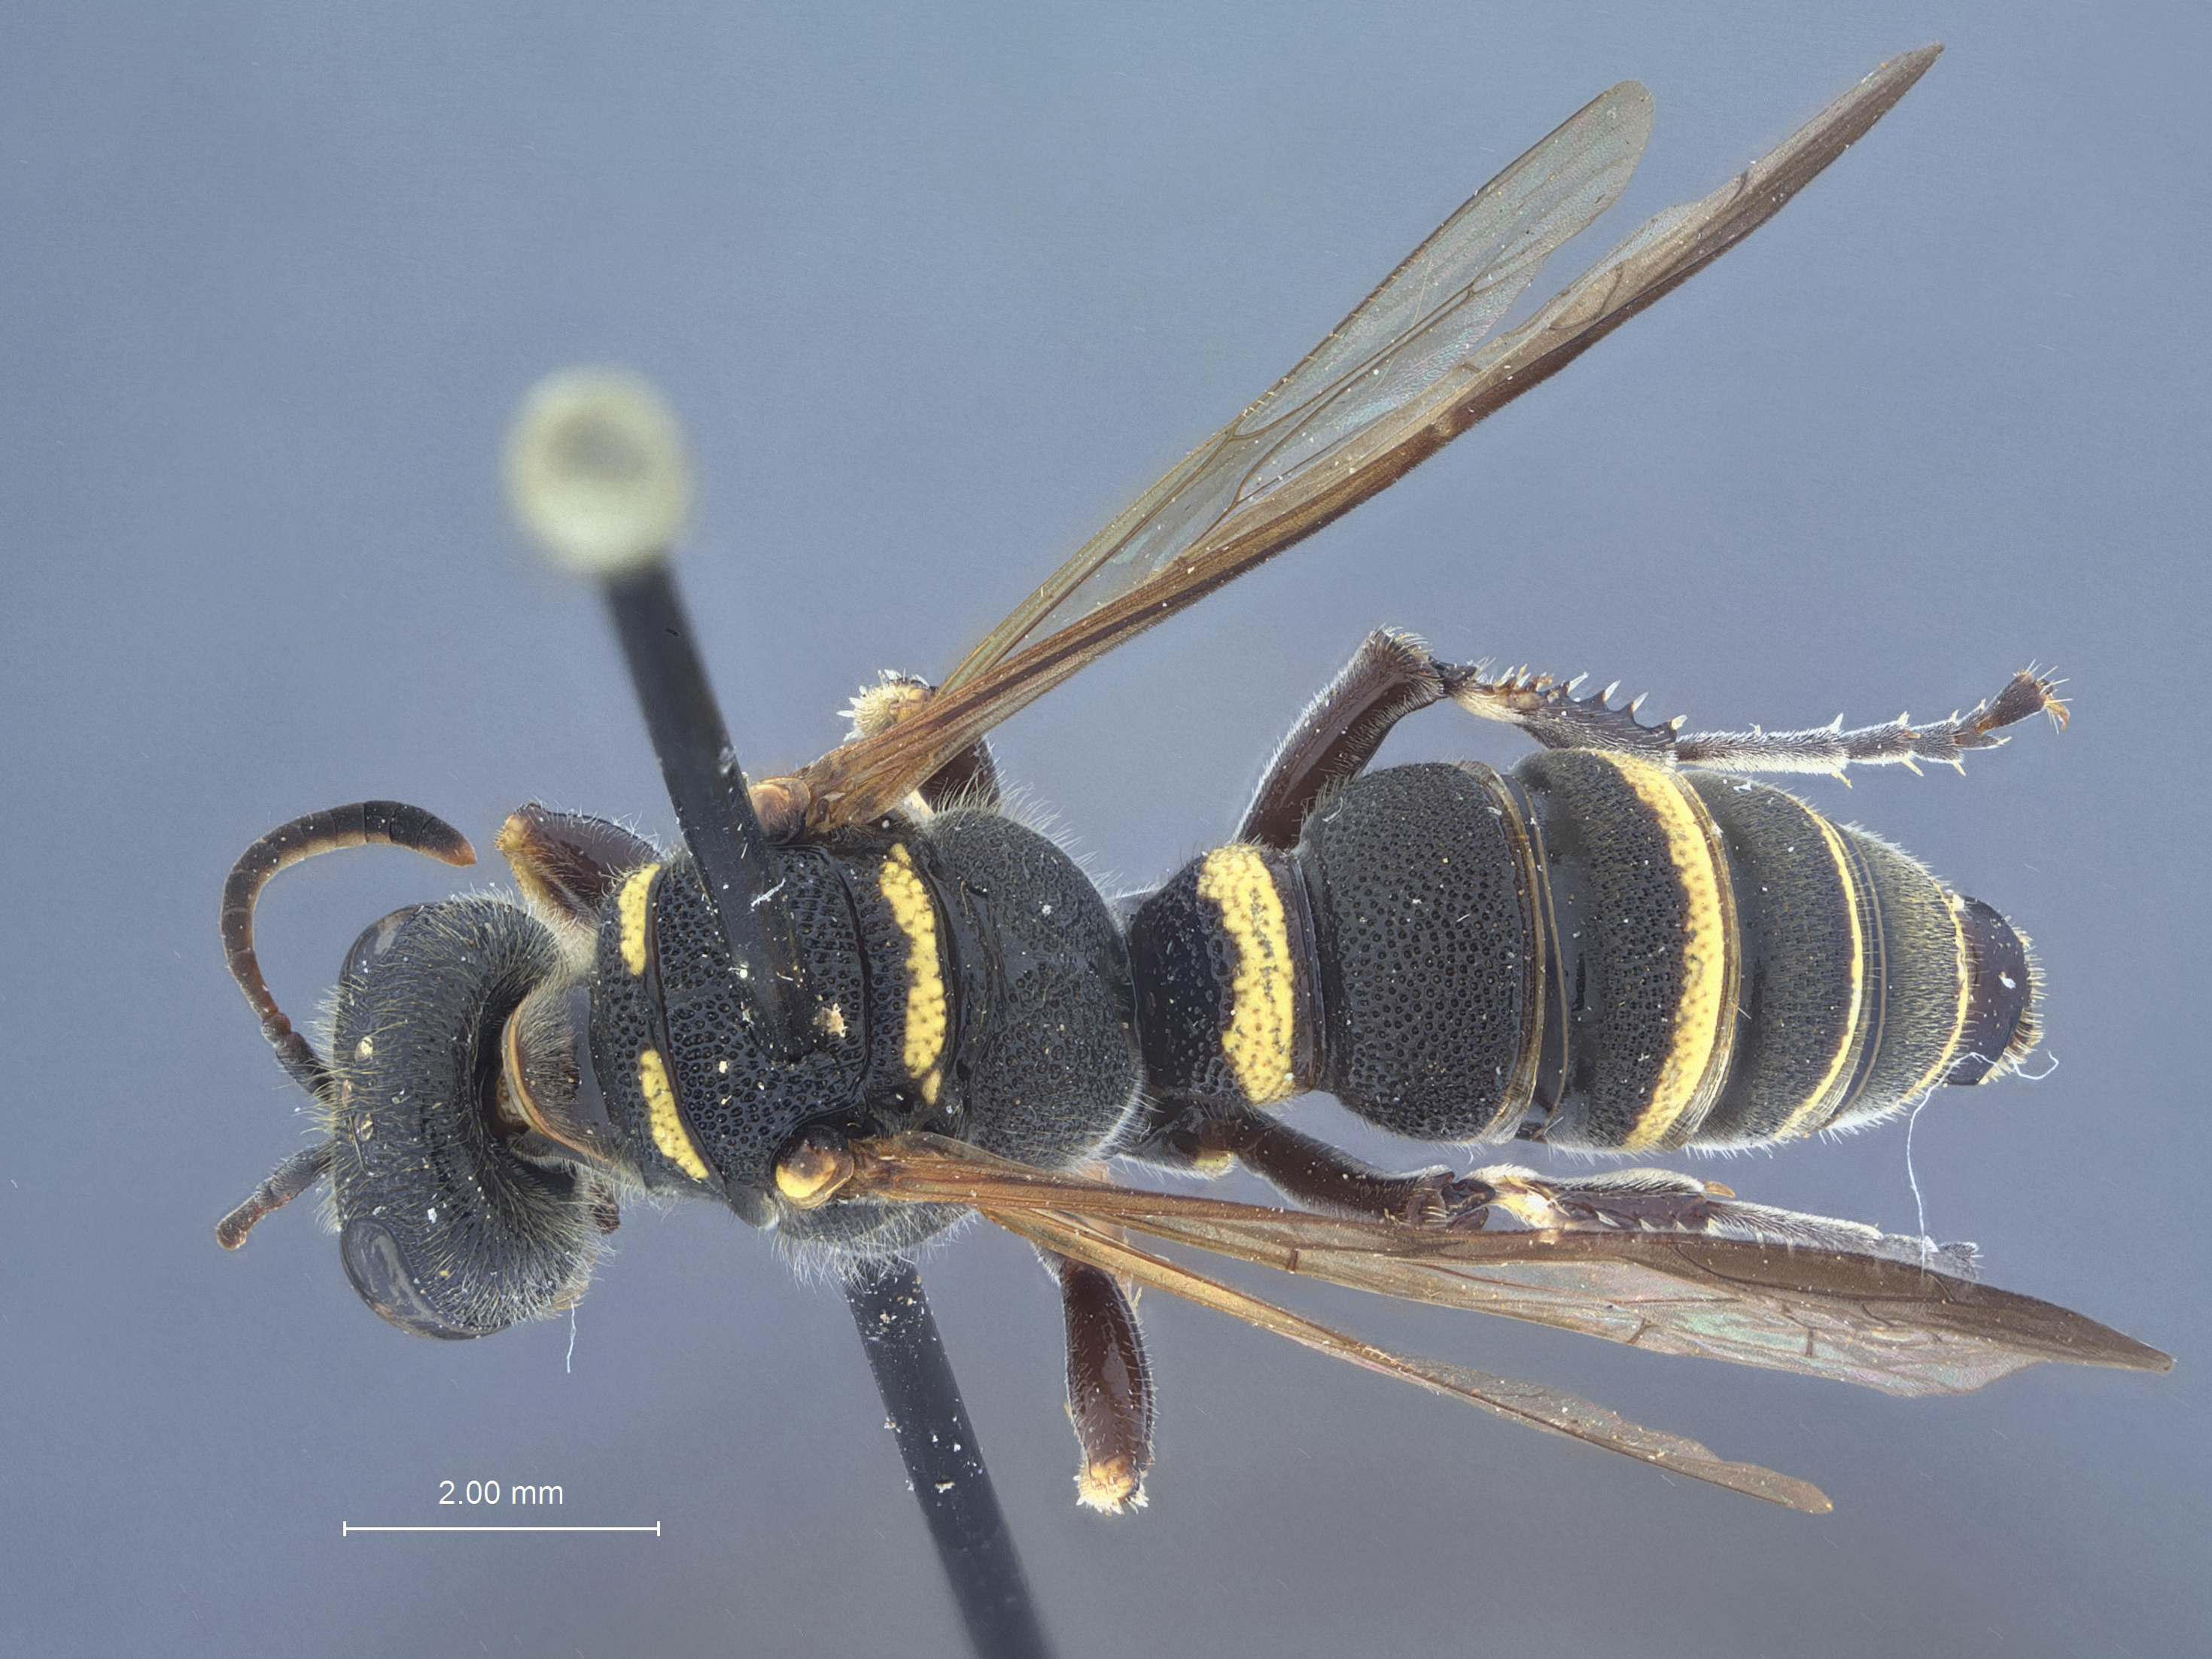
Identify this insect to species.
Cerceris insoita
